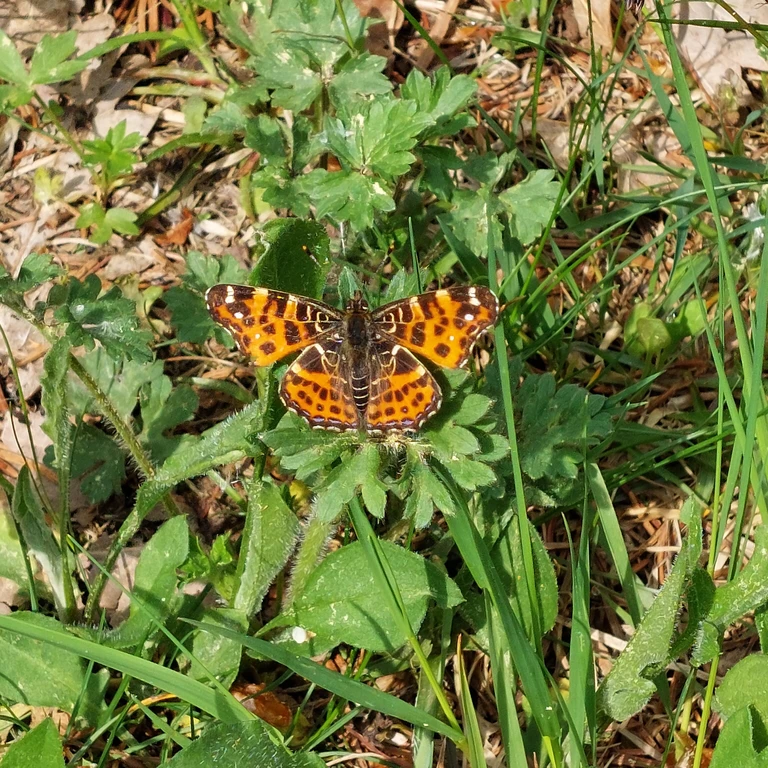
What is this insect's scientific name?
Araschnia levana
